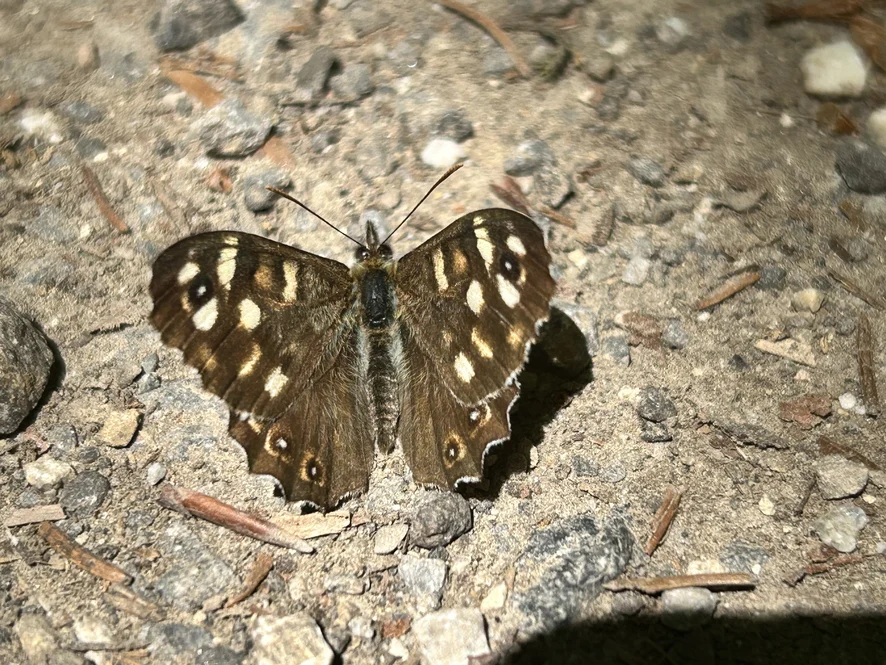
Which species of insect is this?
Pararge aegeria
